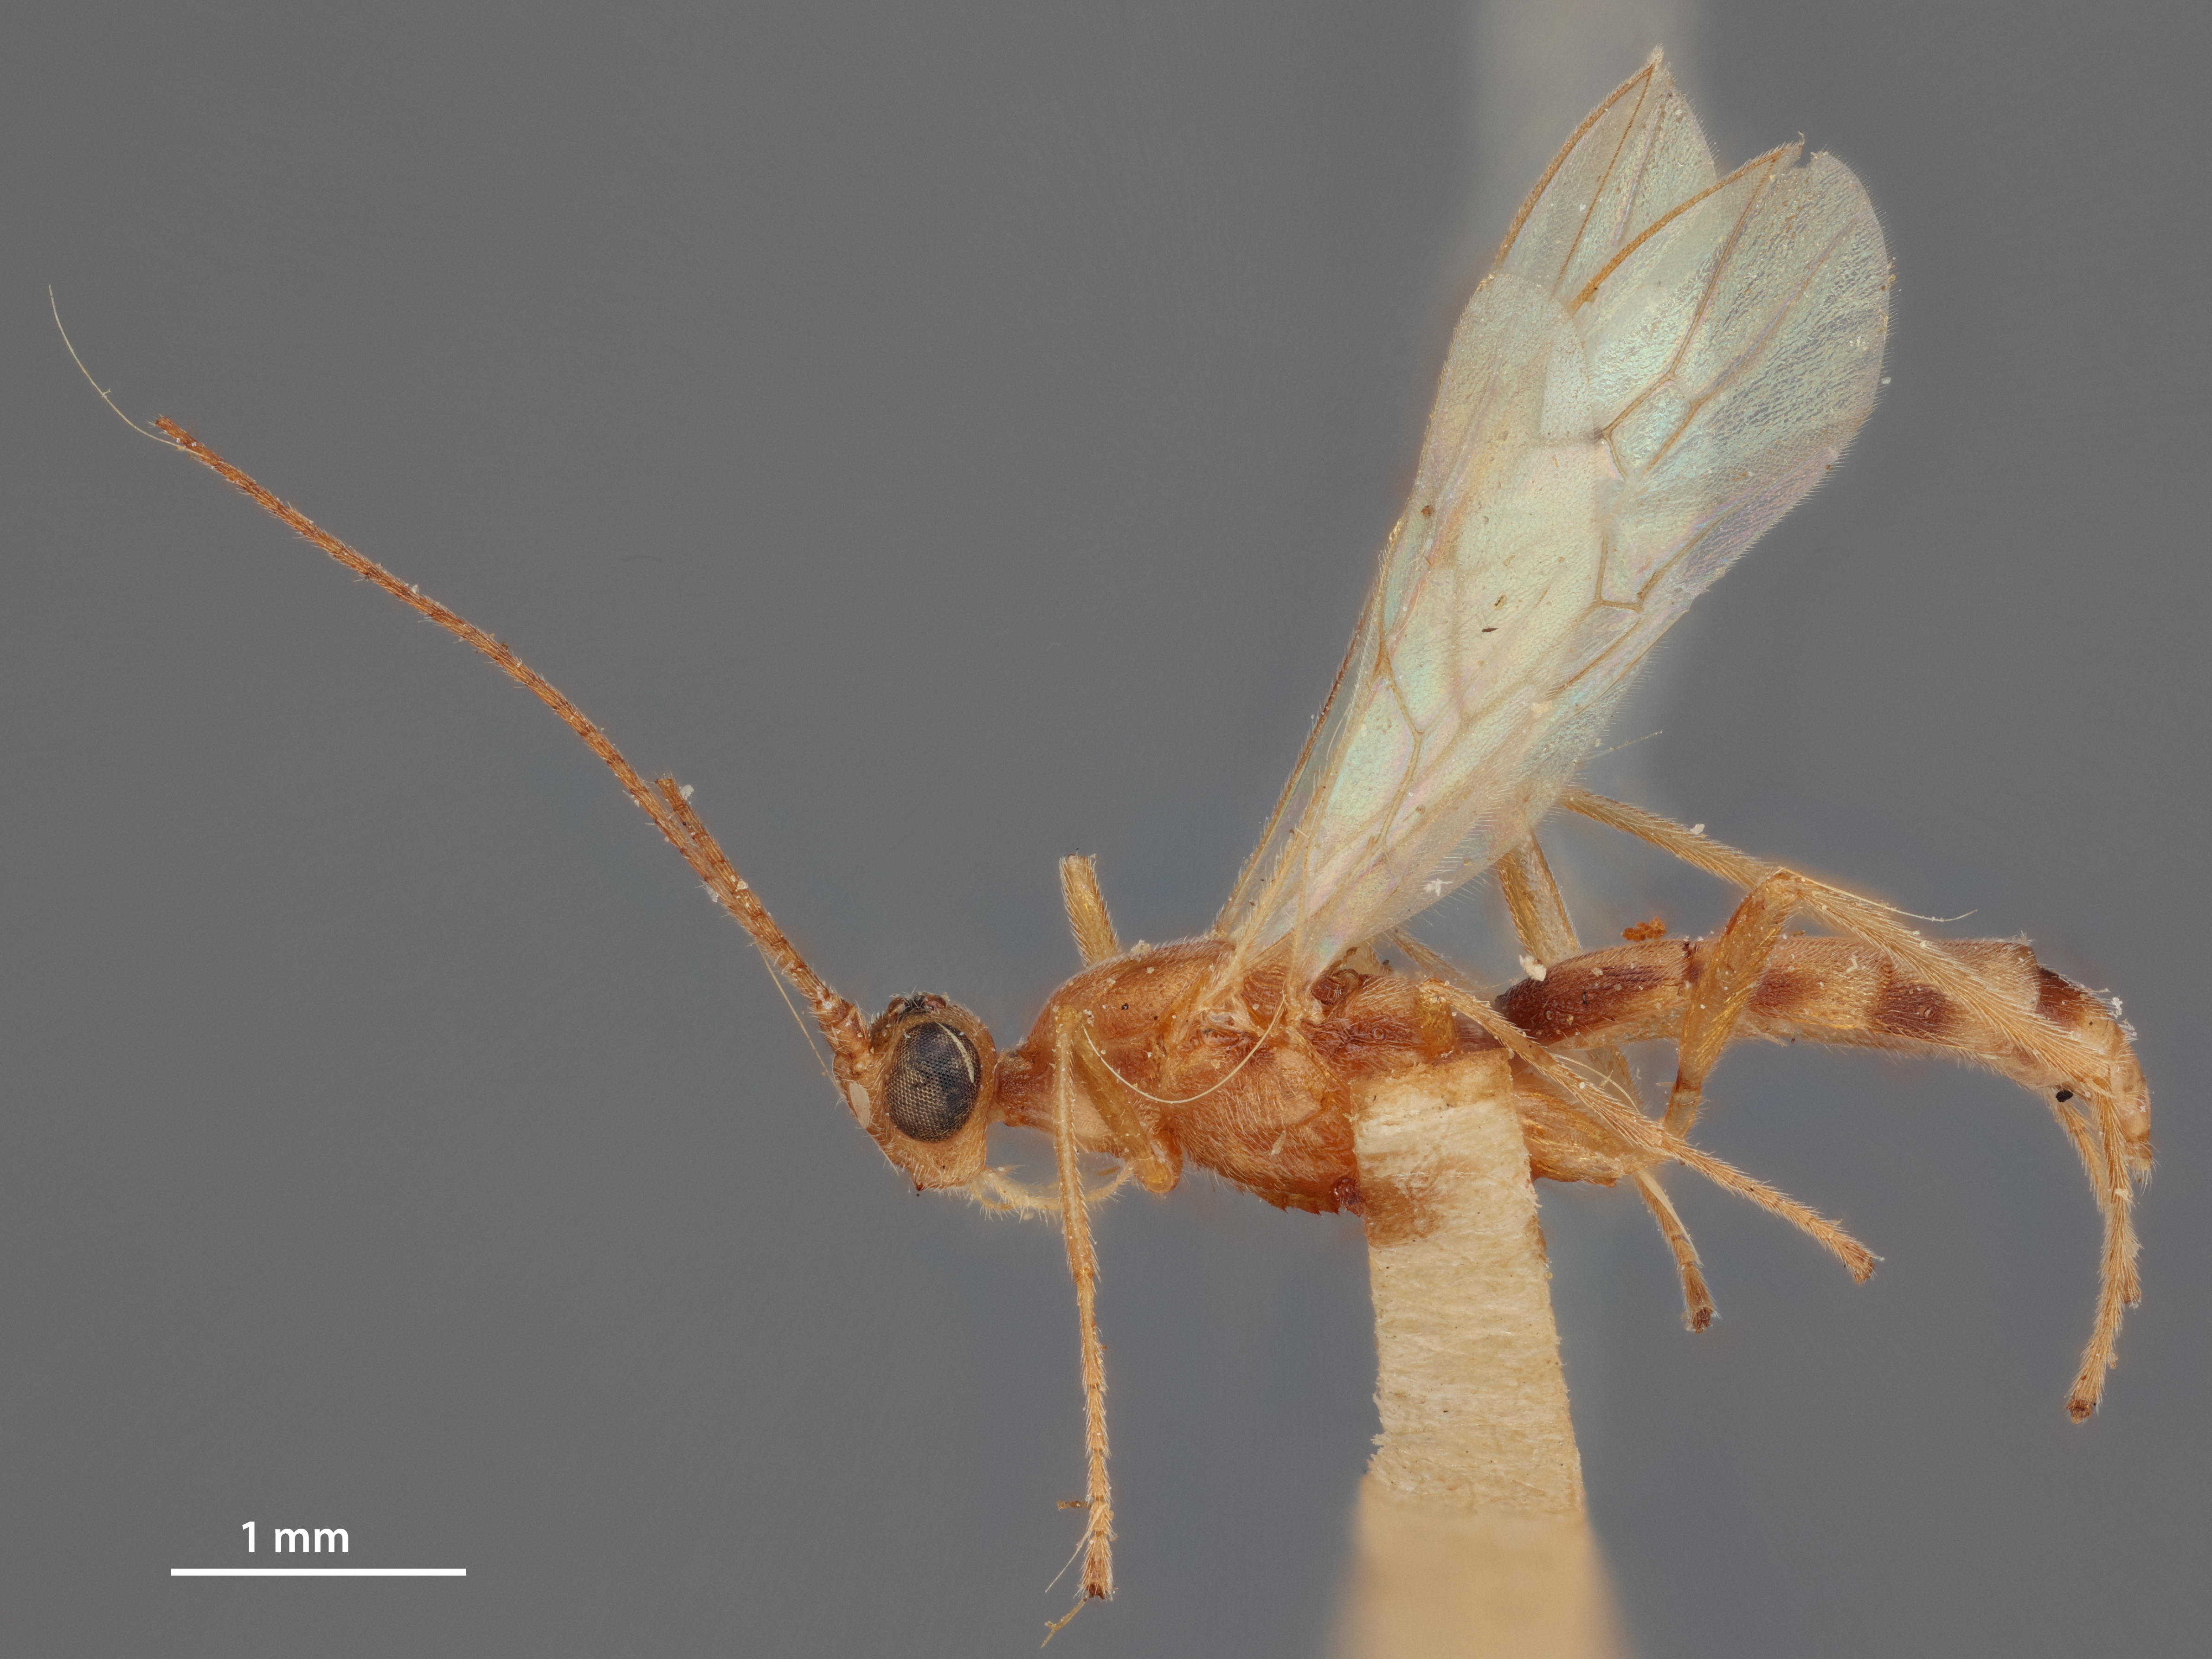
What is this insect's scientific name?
Rhogas separatus
